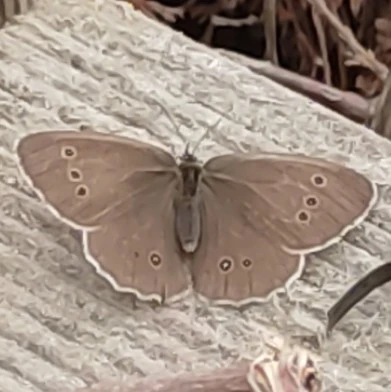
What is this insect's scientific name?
Aphantopus hyperantus
